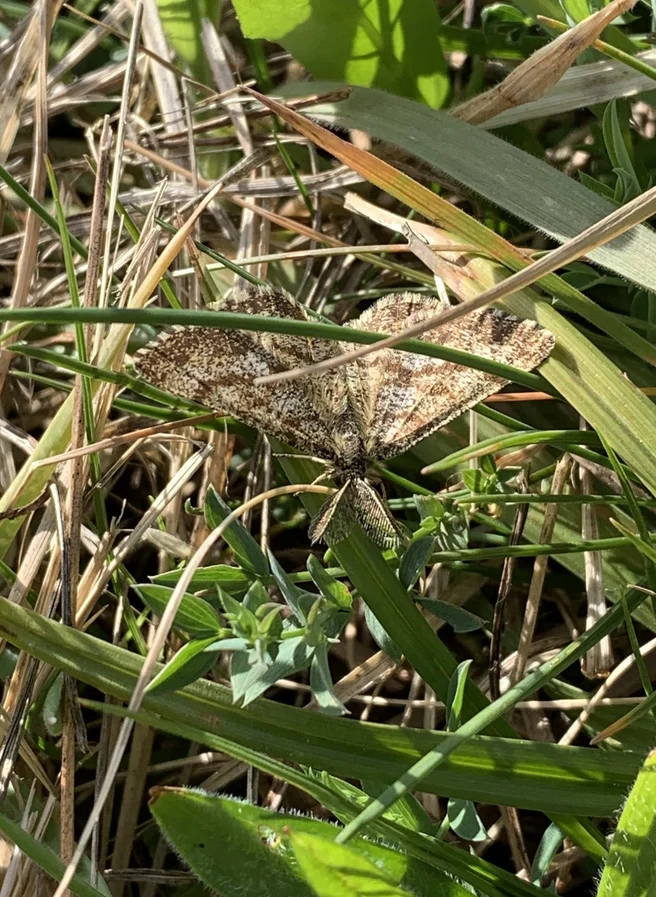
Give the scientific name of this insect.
Ematurga atomaria
